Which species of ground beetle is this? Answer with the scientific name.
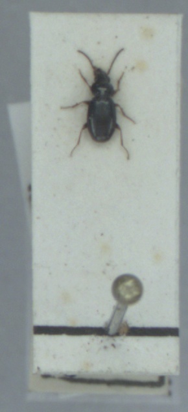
Bembidion obtusum
